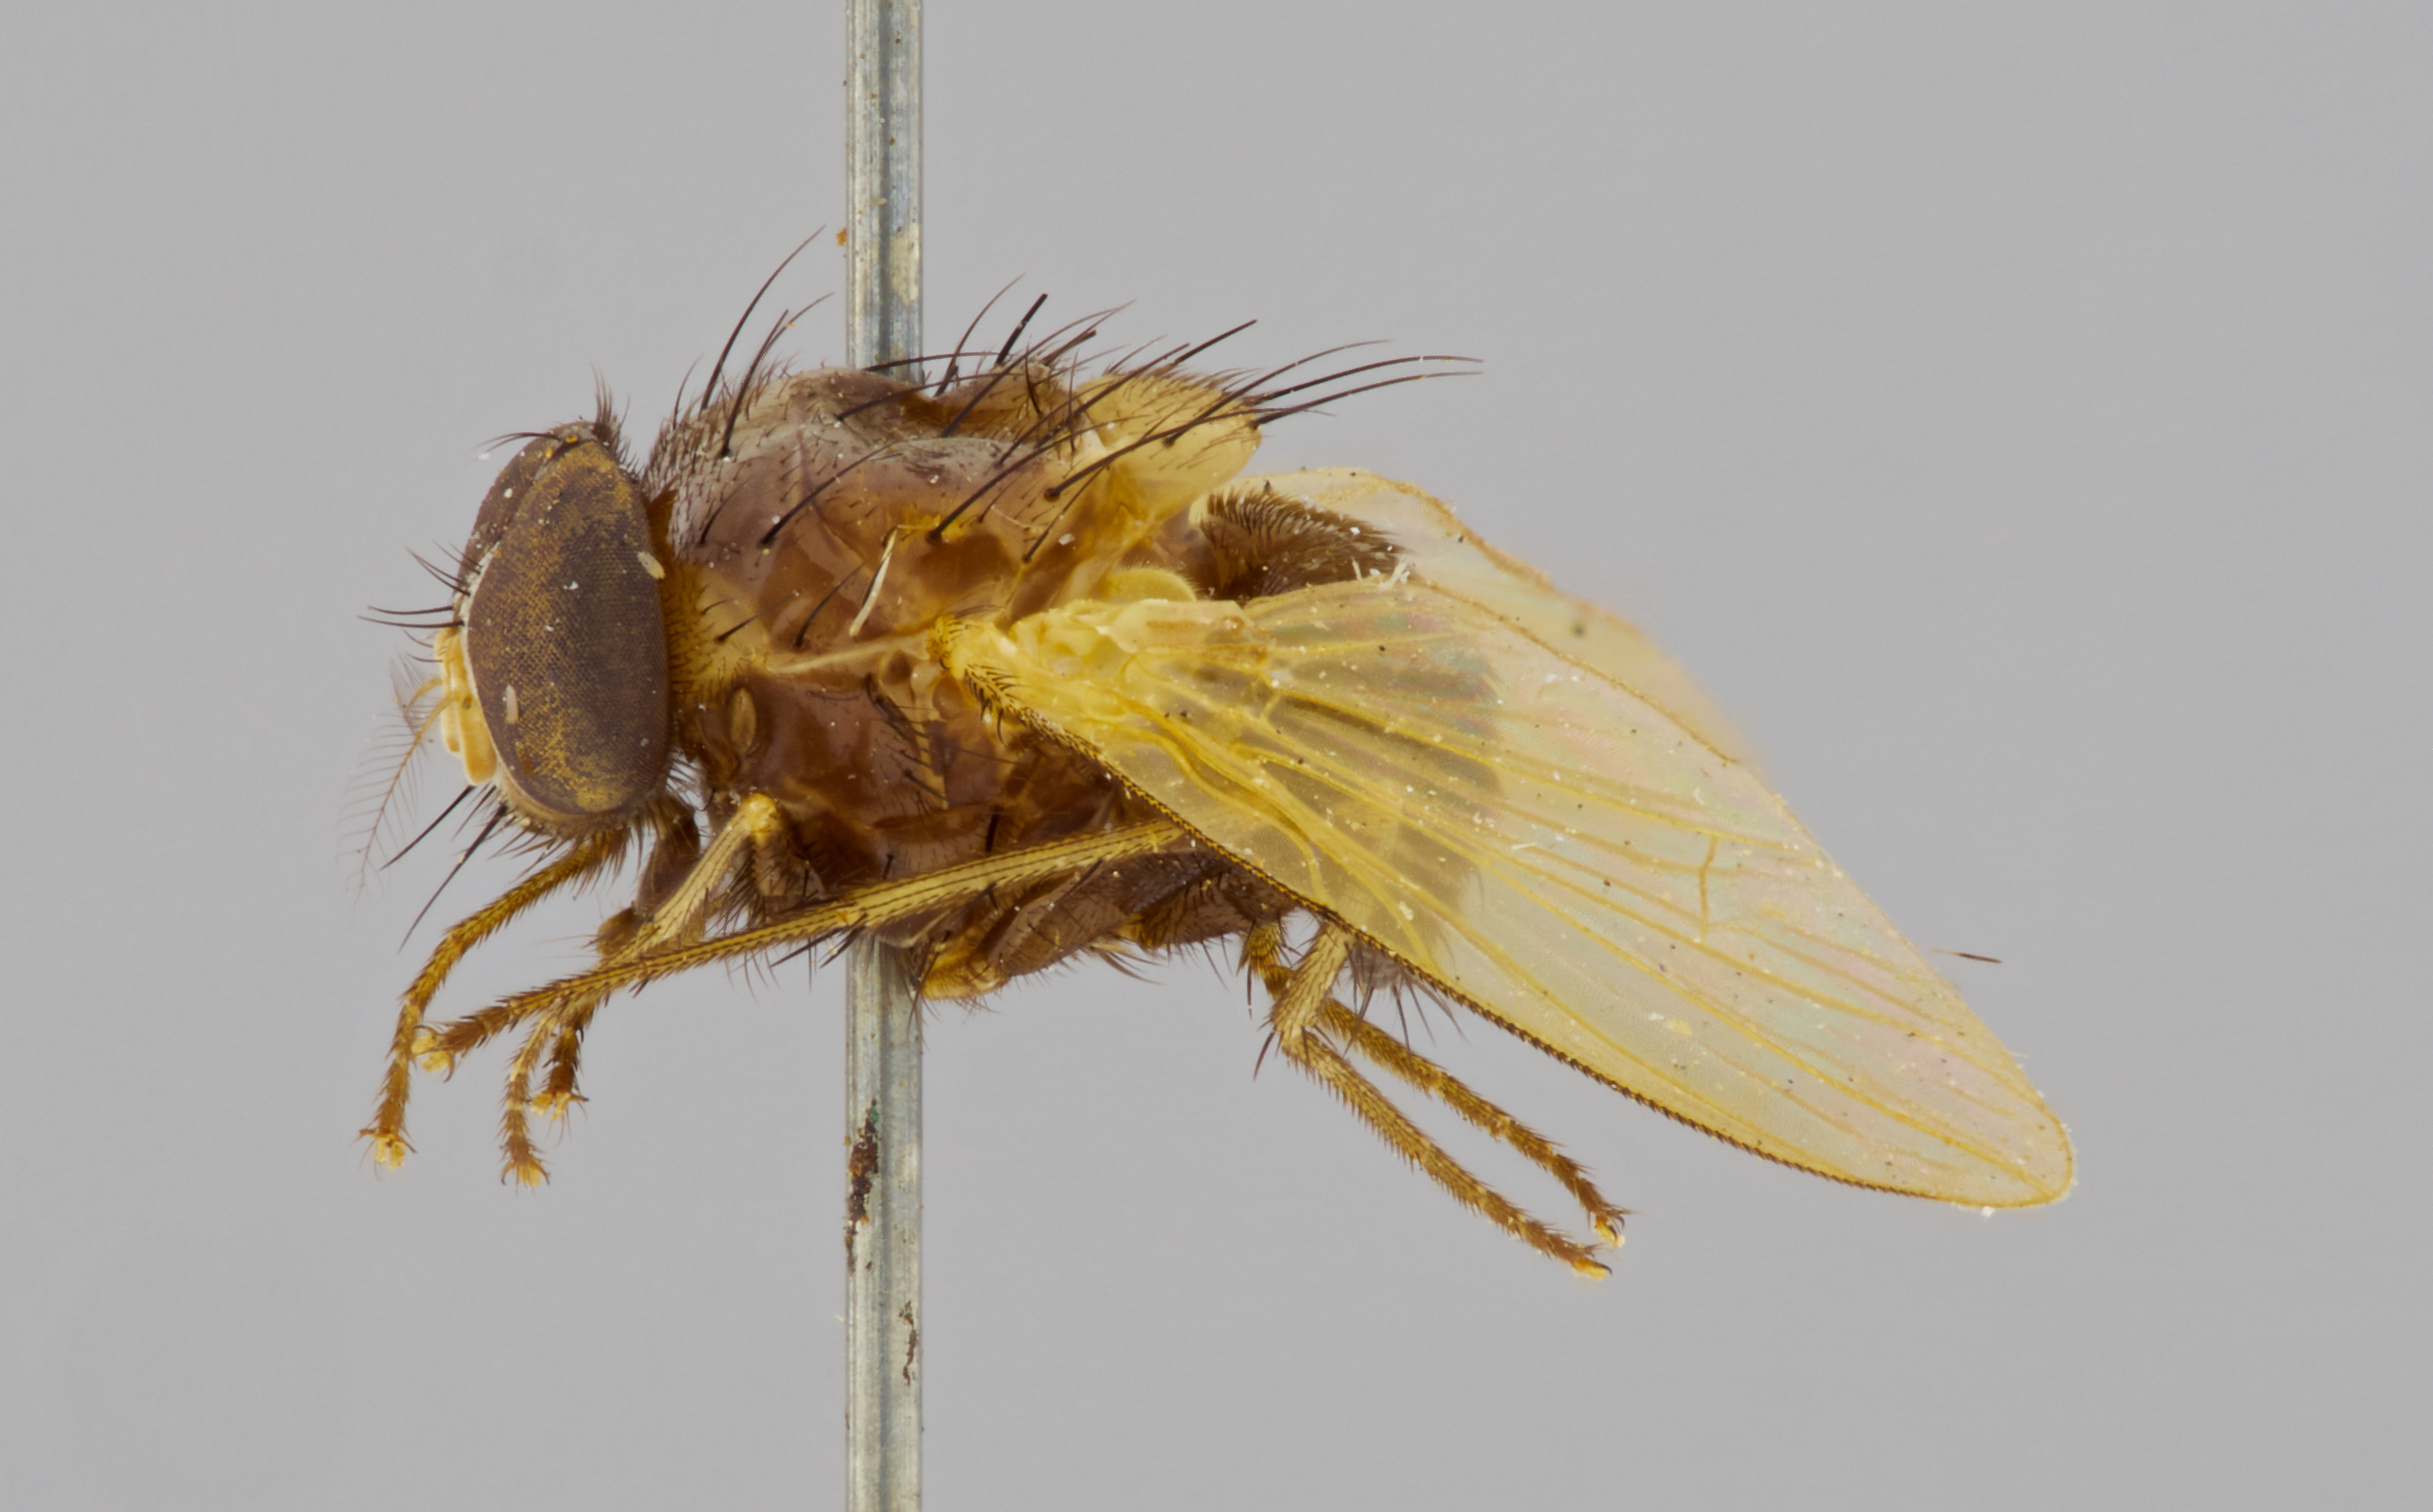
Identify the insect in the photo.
Dichaetomyia atratula
